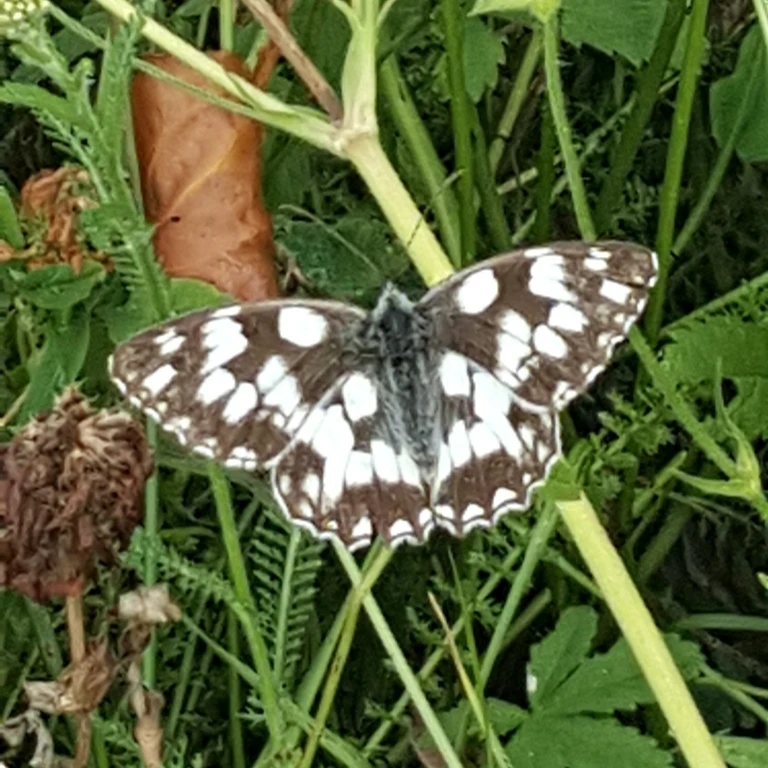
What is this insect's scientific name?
Melanargia galathea
